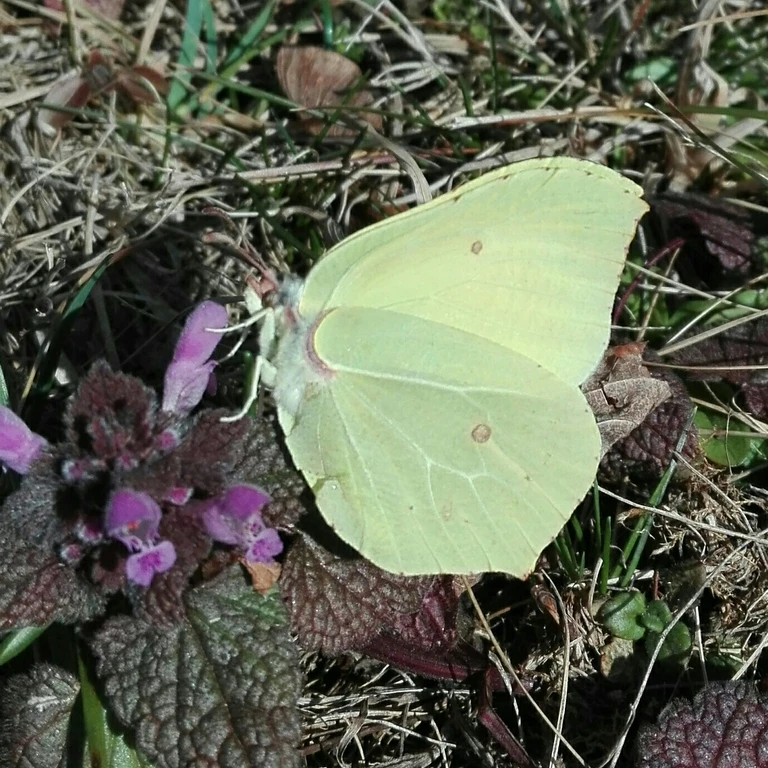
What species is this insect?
Gonepteryx rhamni
